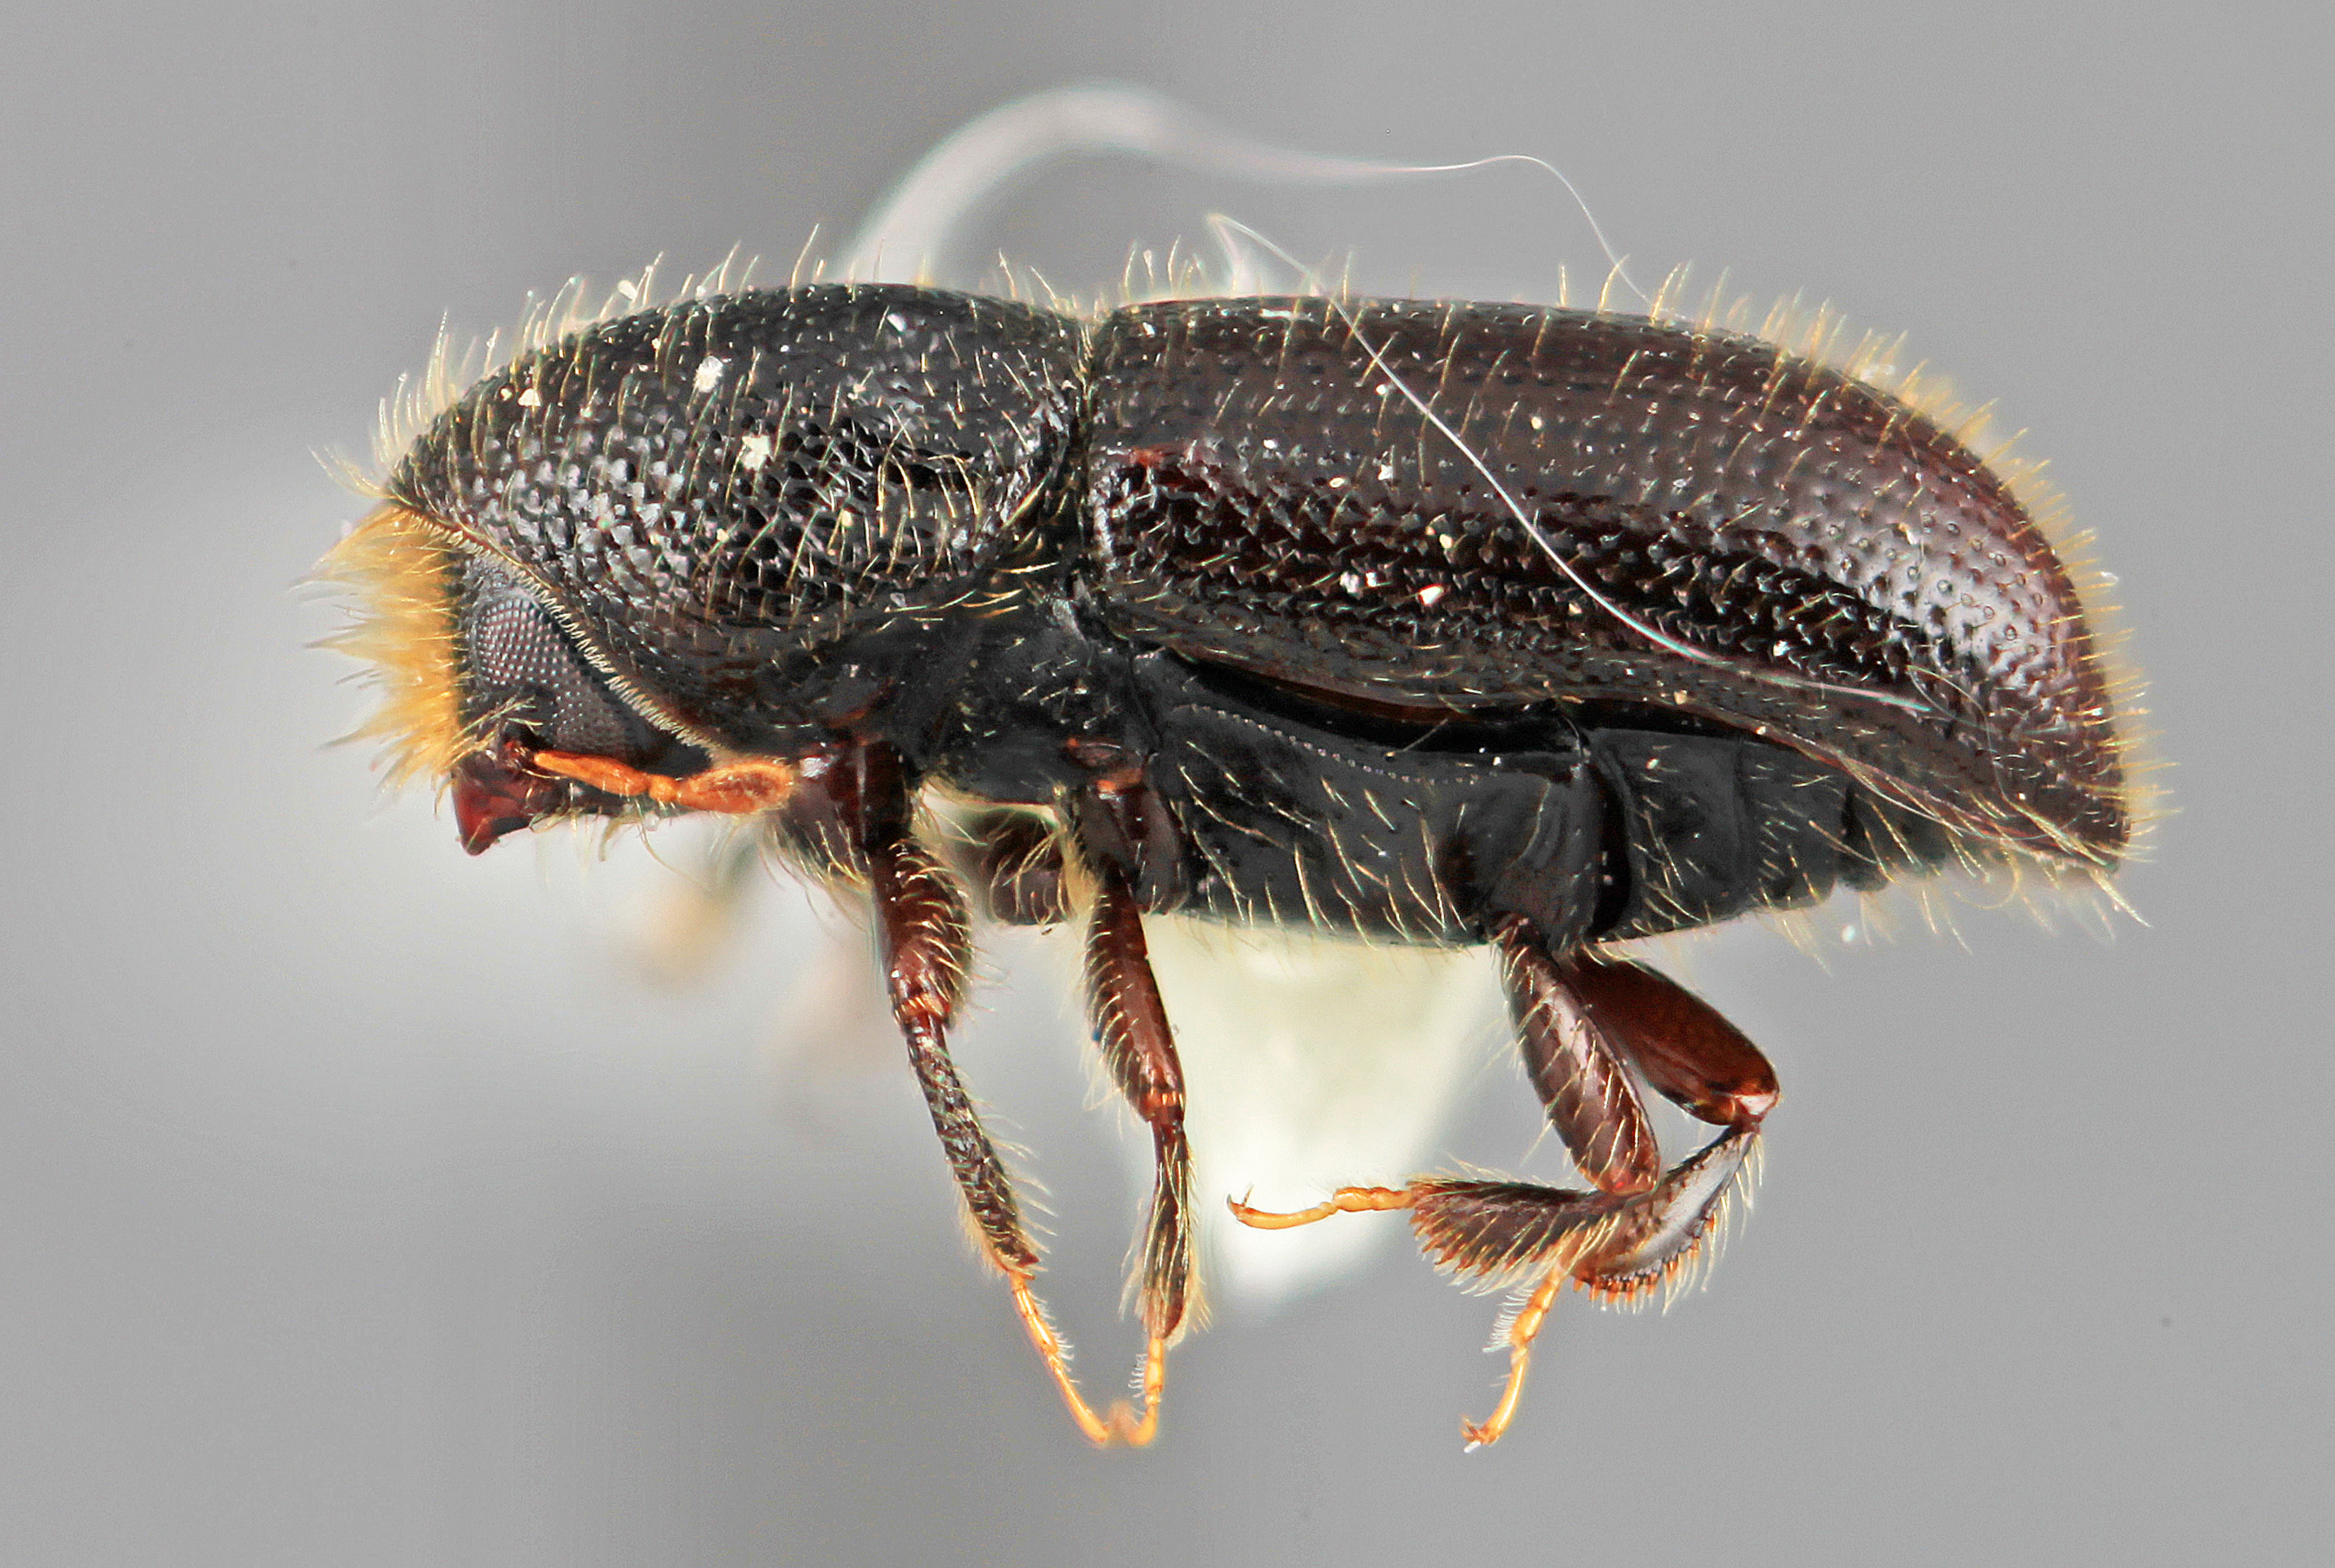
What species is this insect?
Dendrocranulus mexicanus
